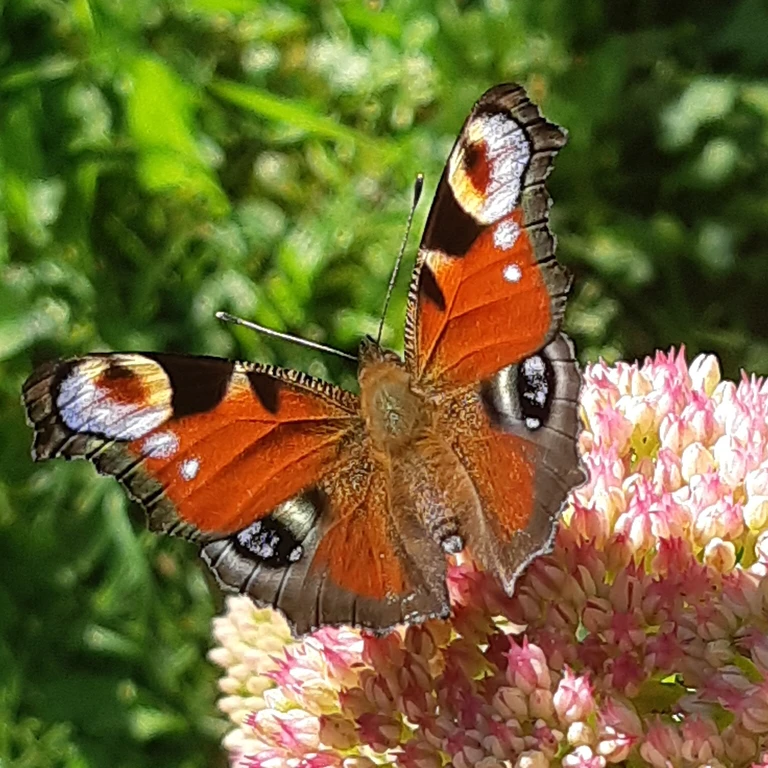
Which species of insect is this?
Aglais io
